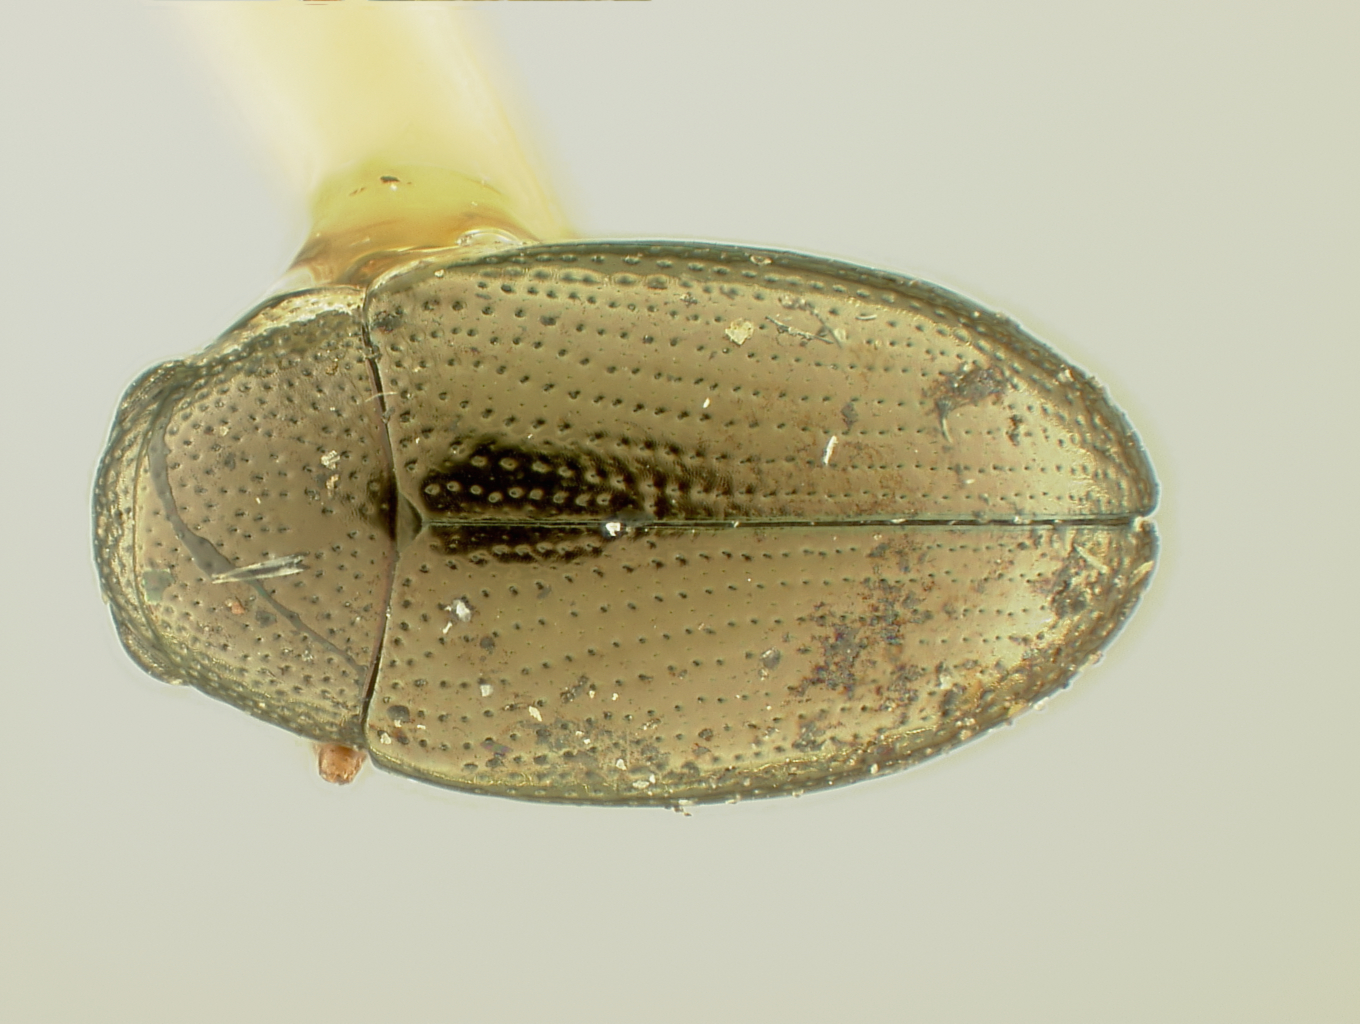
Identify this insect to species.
Chaetocnema acuminata
